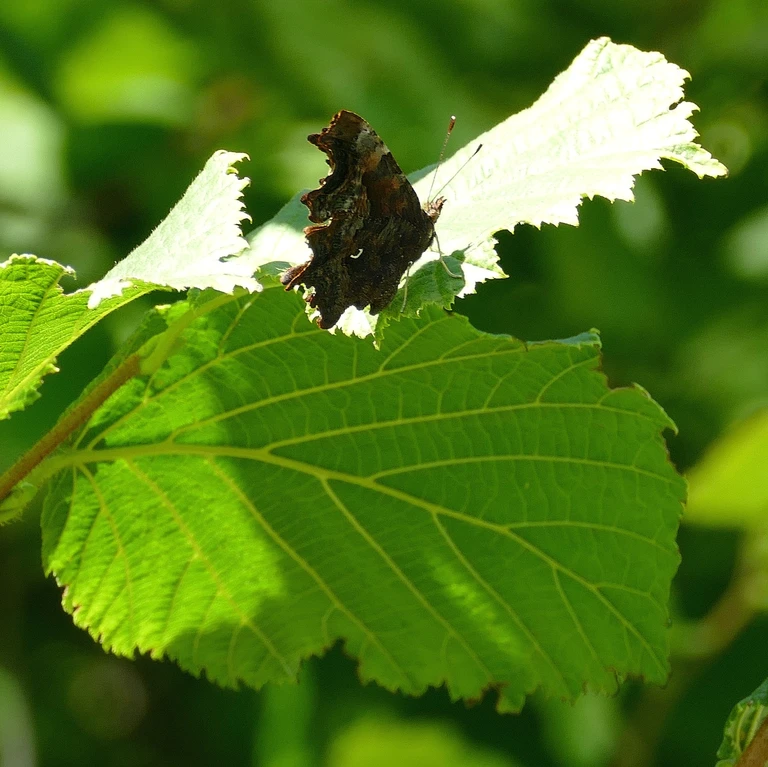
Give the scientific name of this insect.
Polygonia c-album
